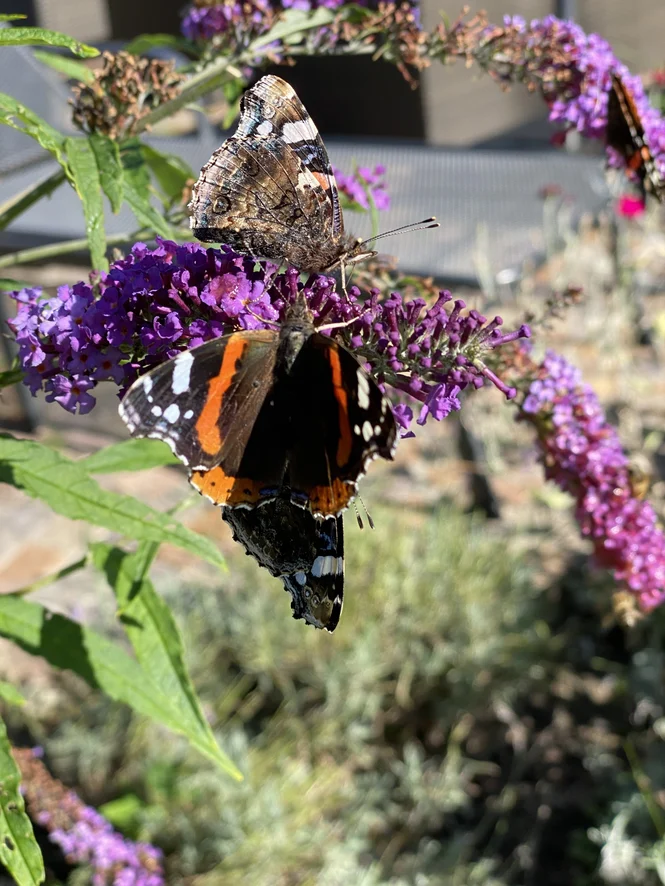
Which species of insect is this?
Vanessa atalanta
